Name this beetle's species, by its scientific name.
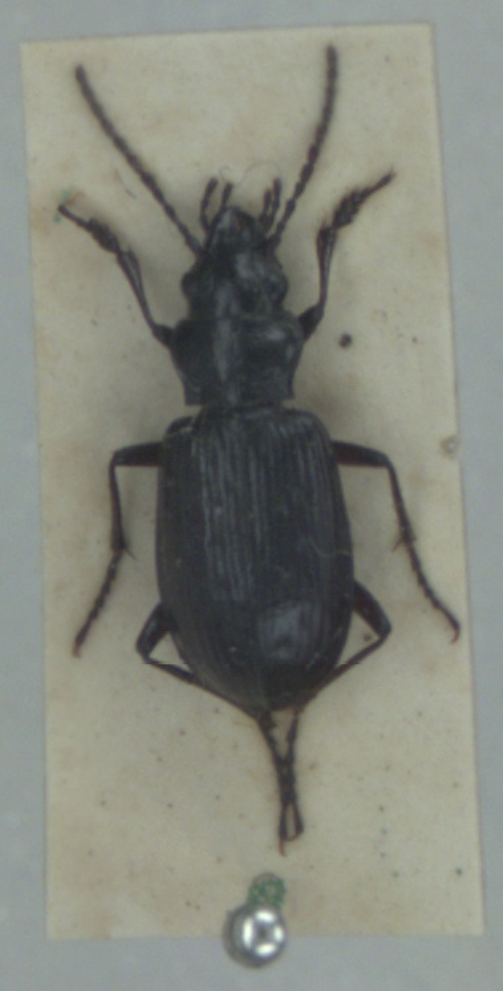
Pelophila borealis
